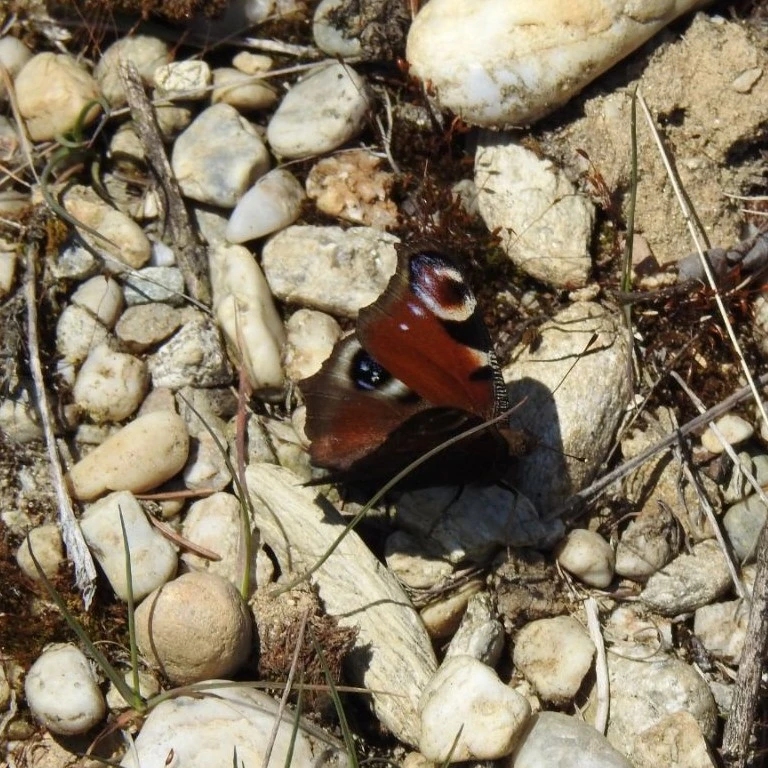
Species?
Aglais io
